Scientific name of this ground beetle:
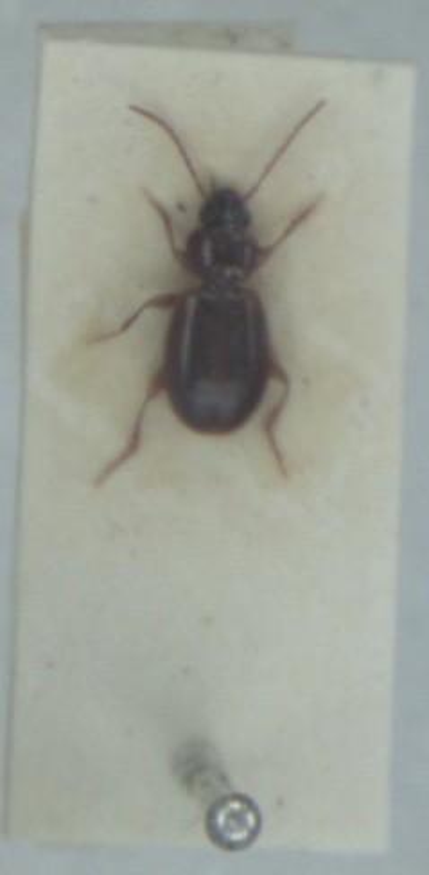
Trechus obtusus
